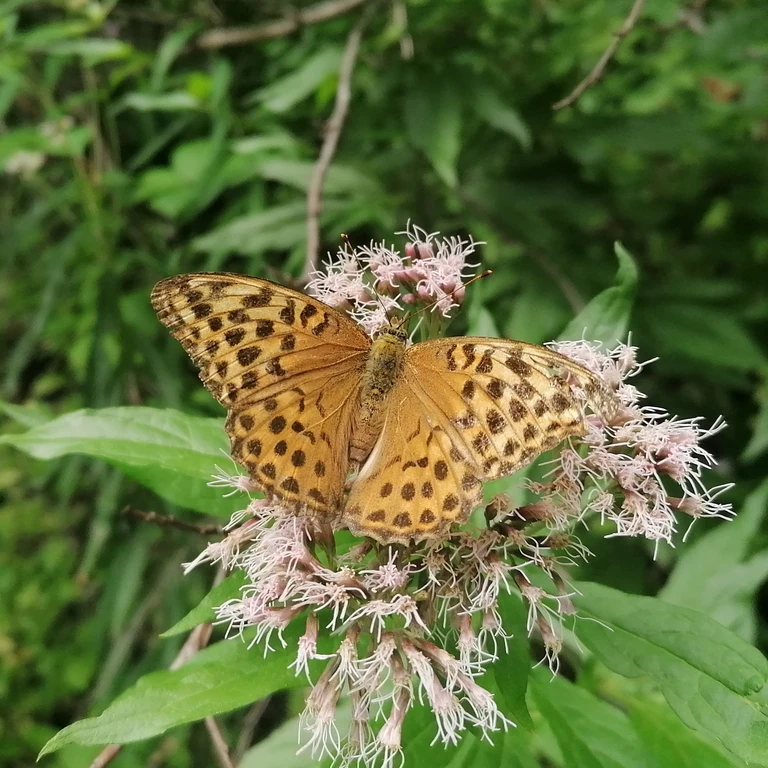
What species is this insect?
Argynnis paphia
